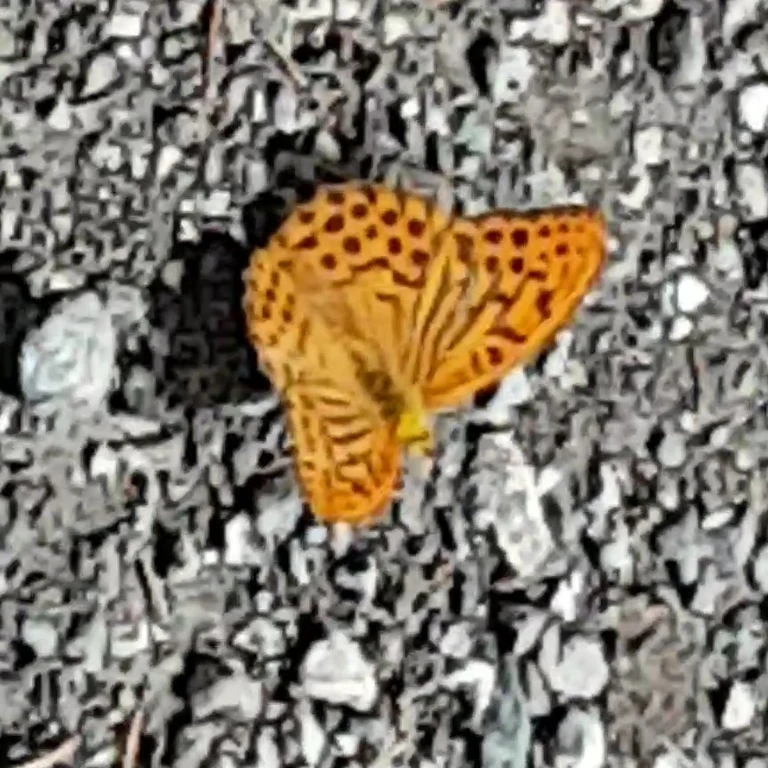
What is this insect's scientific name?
Argynnis paphia
